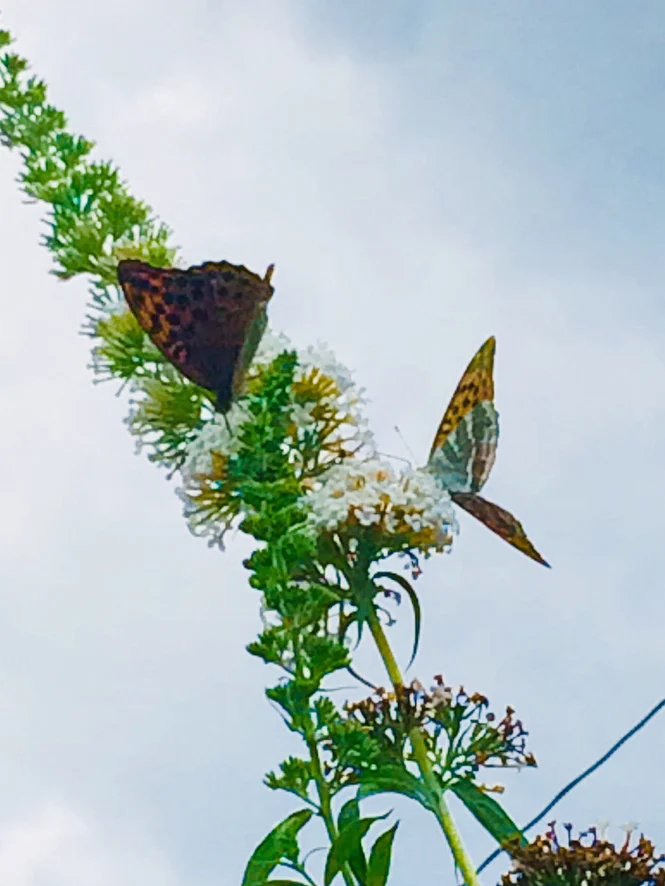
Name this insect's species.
Argynnis paphia
